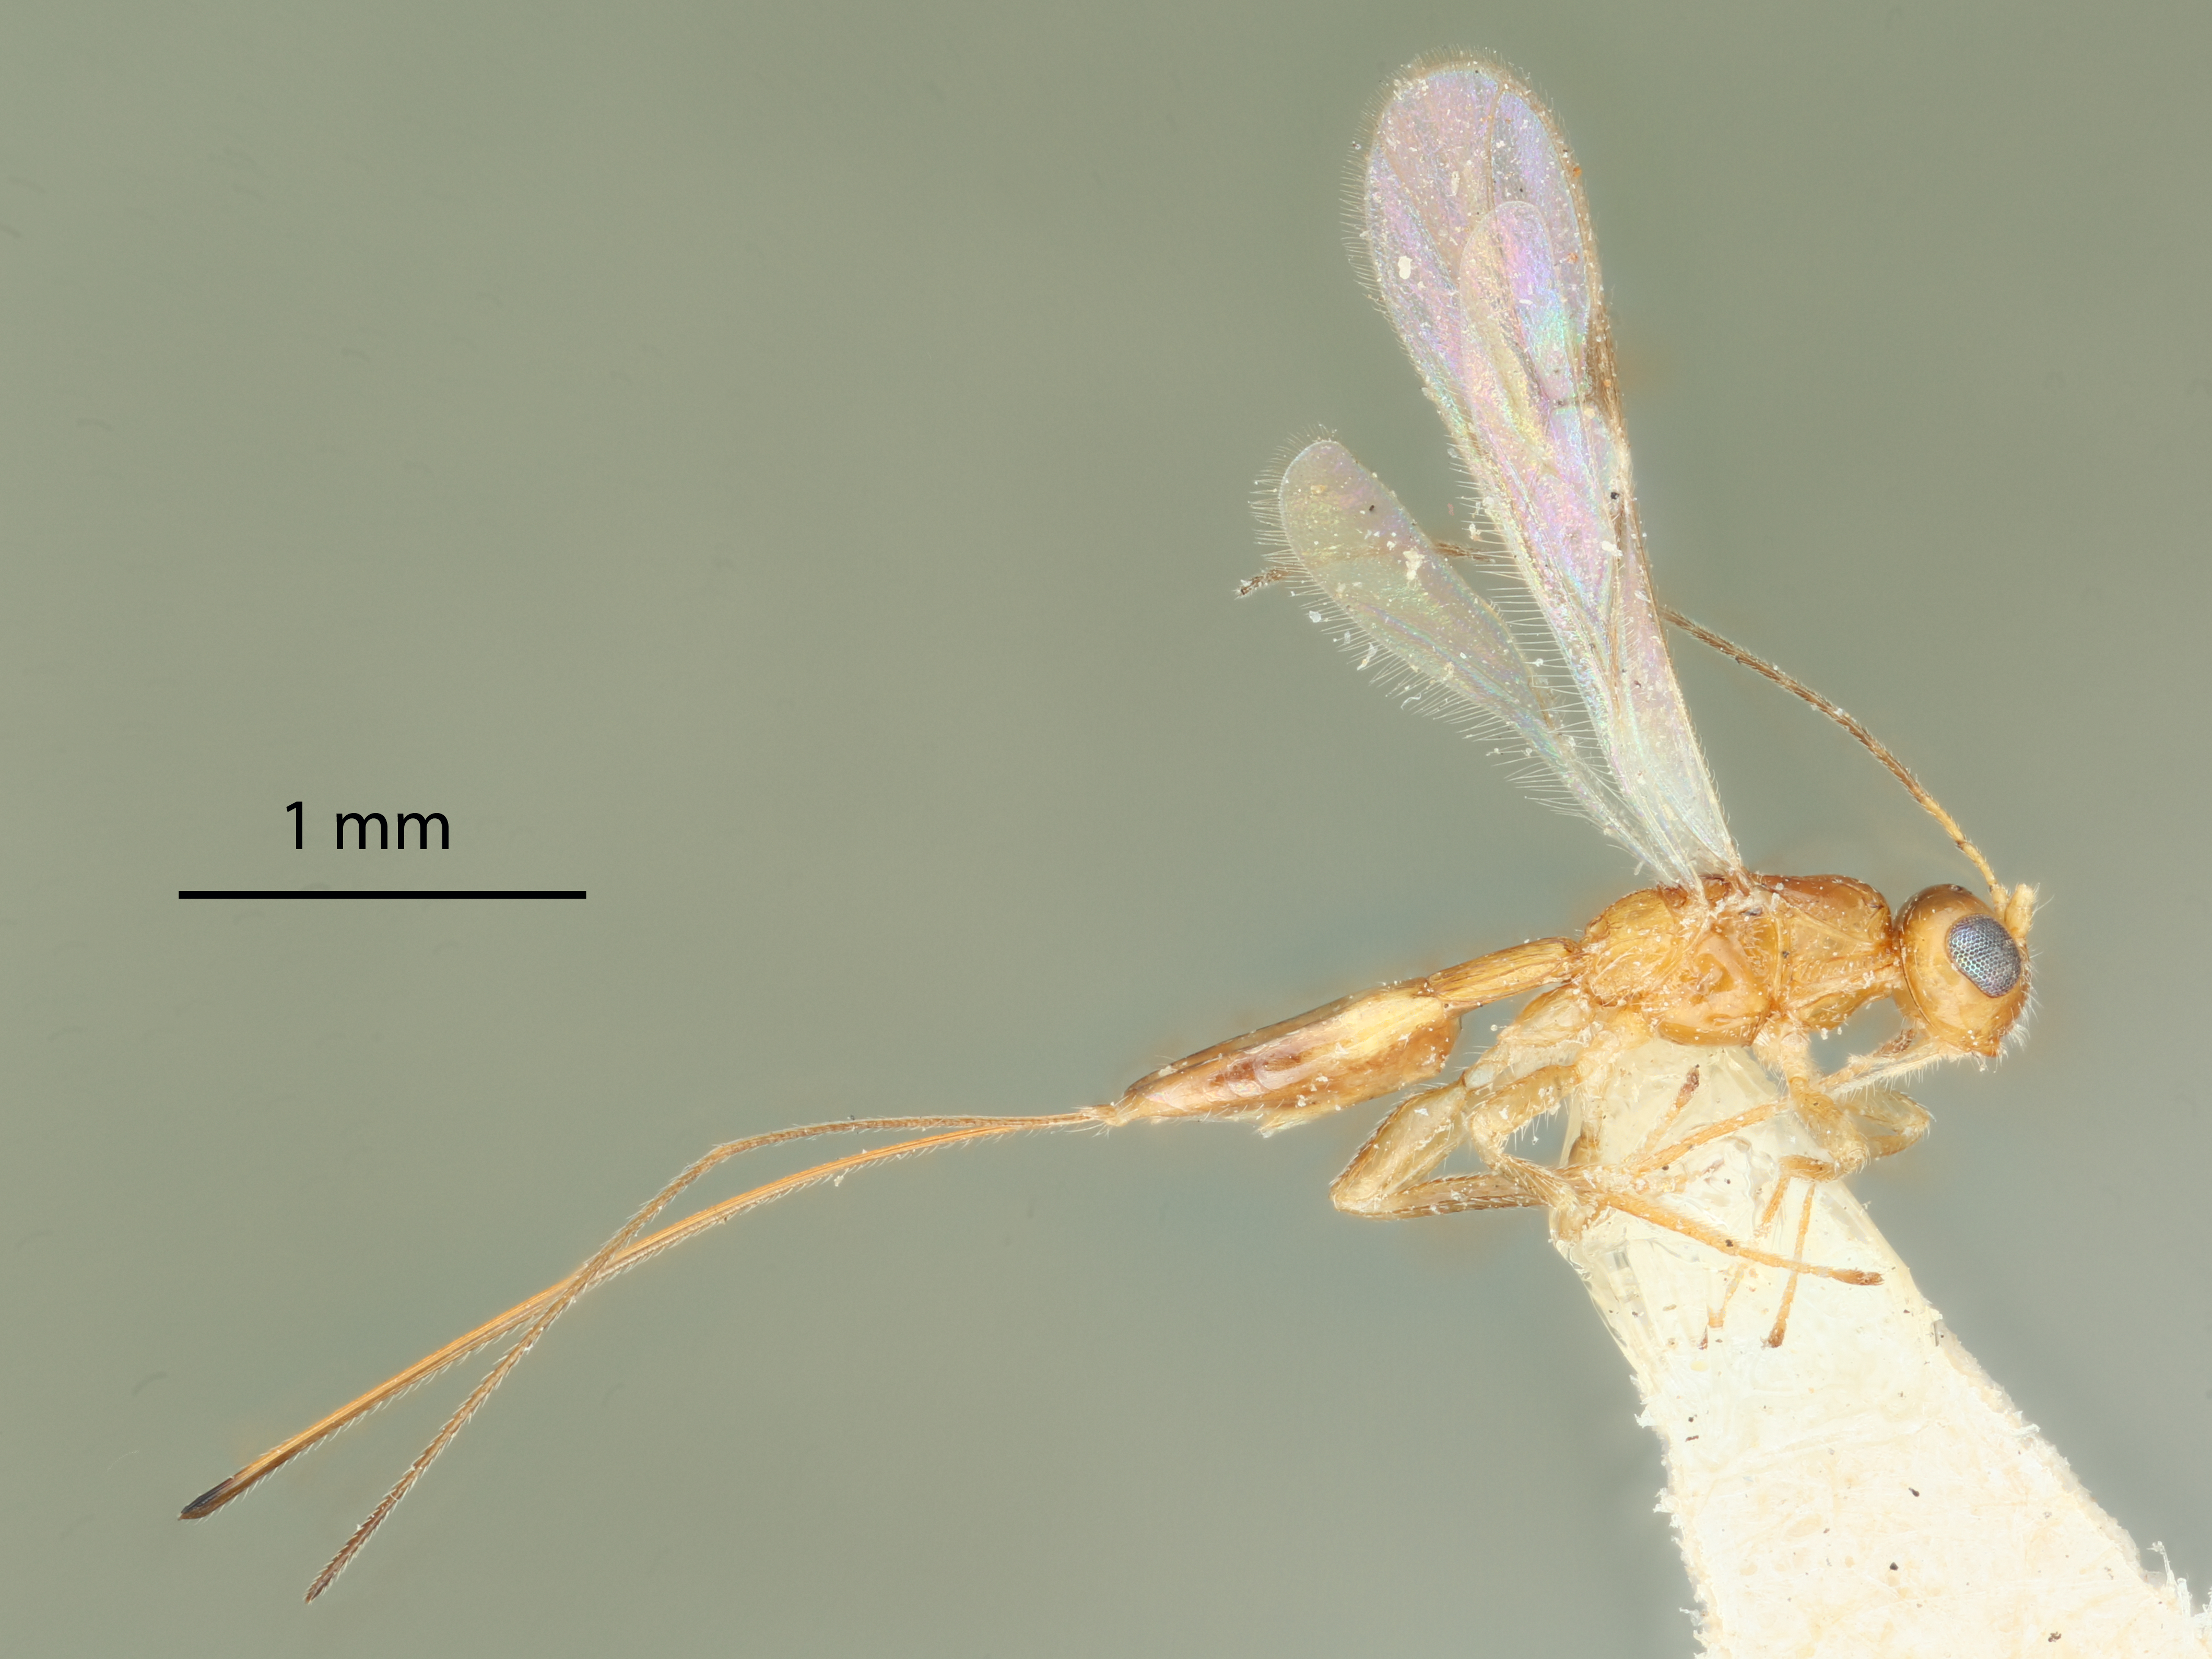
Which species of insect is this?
Ecphylus pallidus
